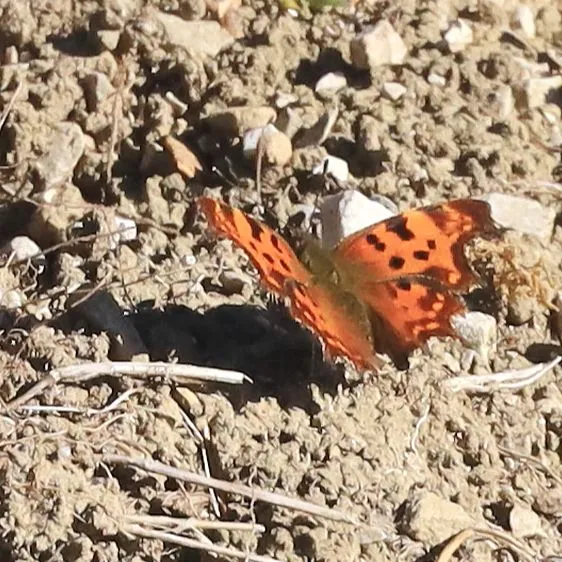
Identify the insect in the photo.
Polygonia c-album
